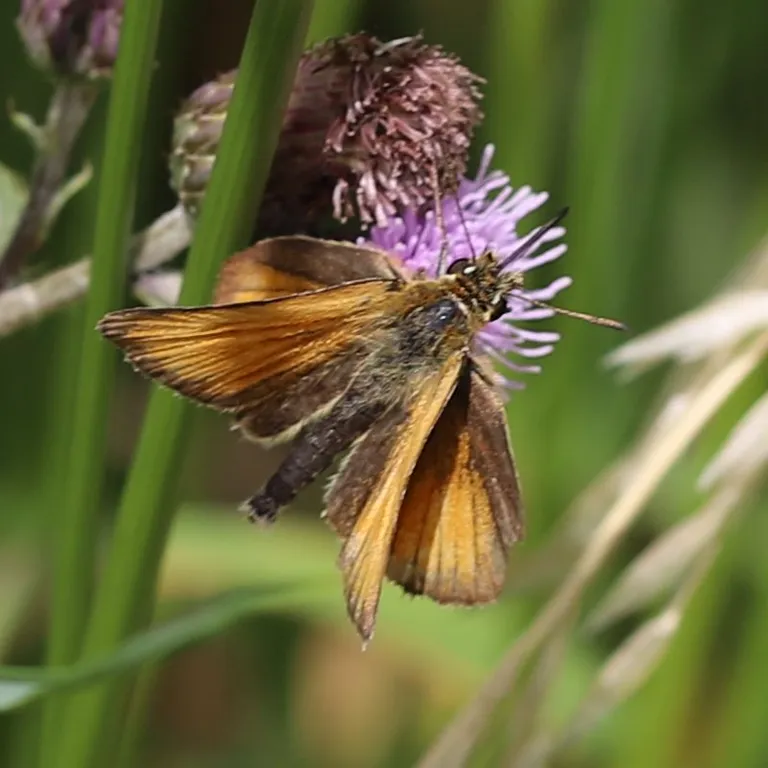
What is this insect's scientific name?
Thymelicus lineola
